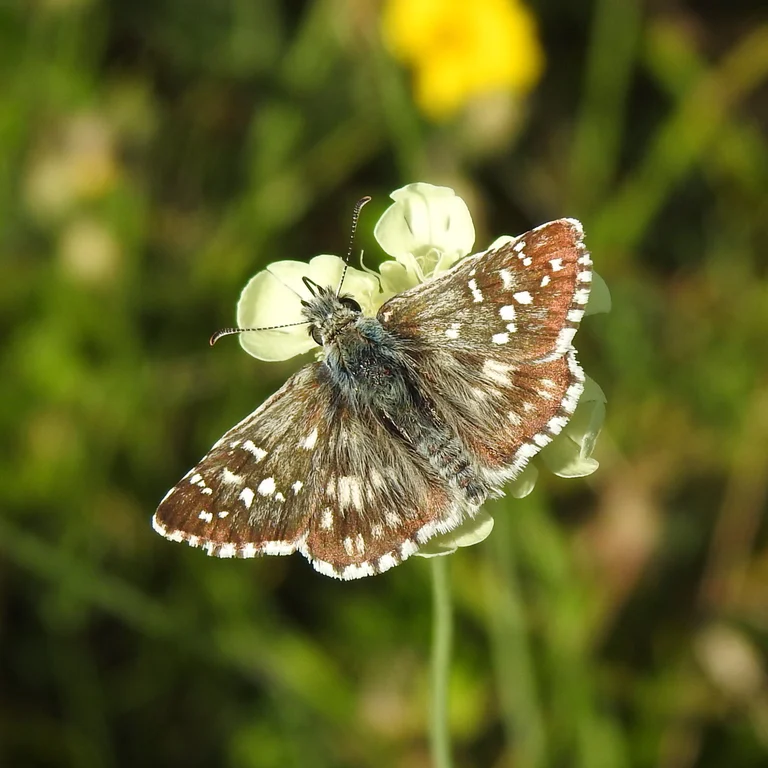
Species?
Pyrgus armoricanus
